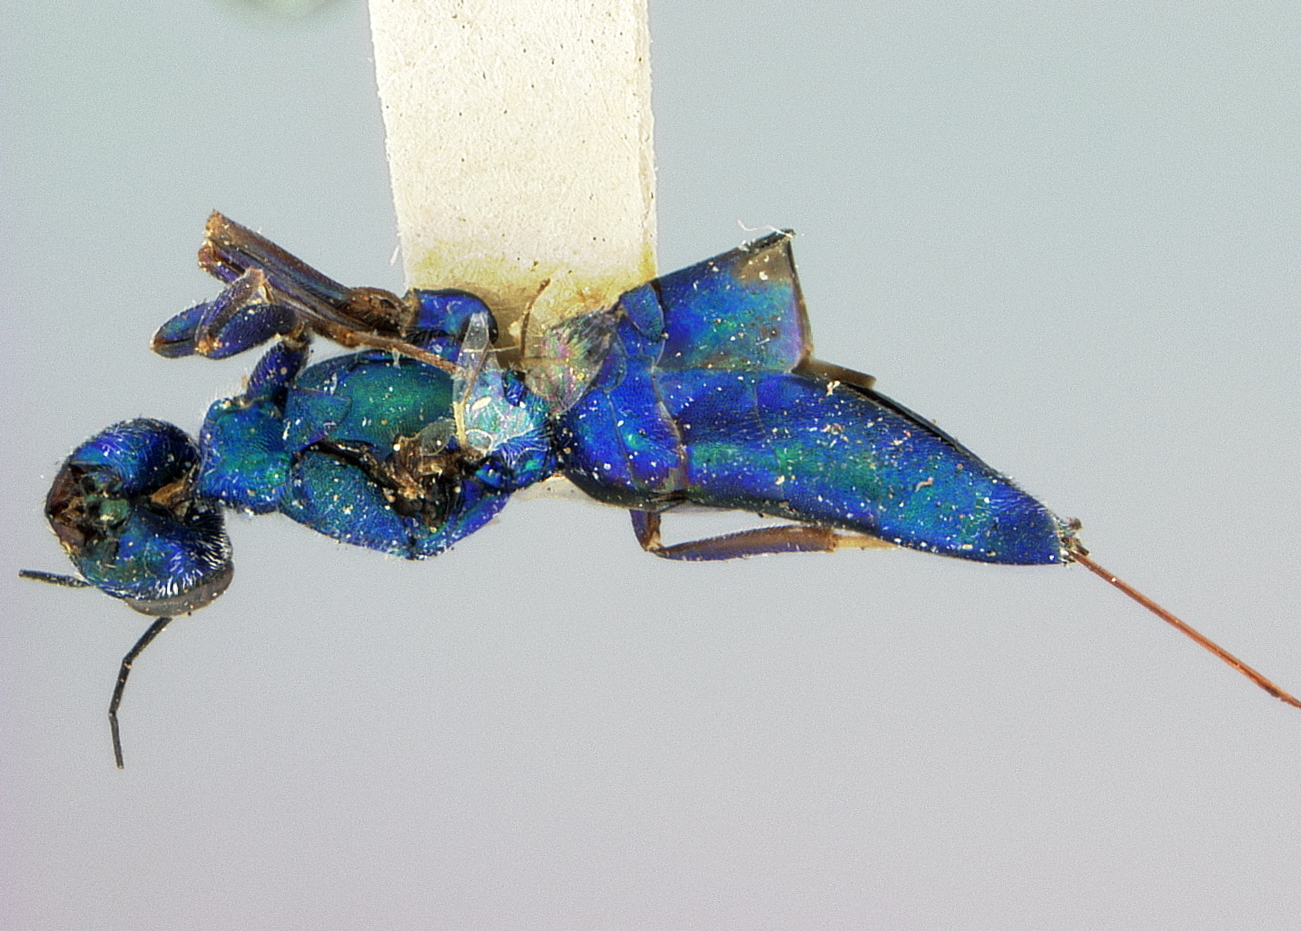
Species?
Ratzeburgia cyanea
